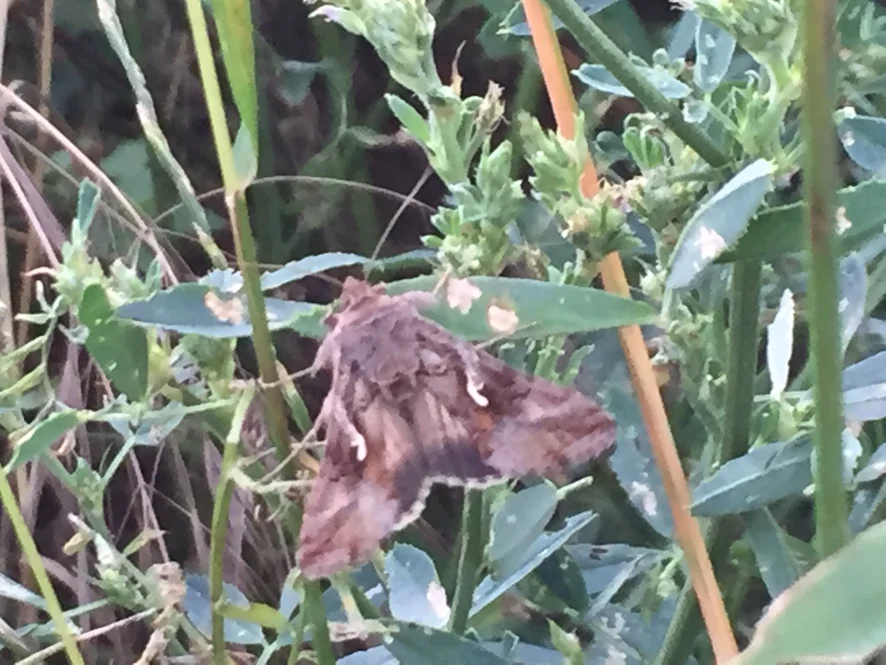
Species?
Autographa gamma
